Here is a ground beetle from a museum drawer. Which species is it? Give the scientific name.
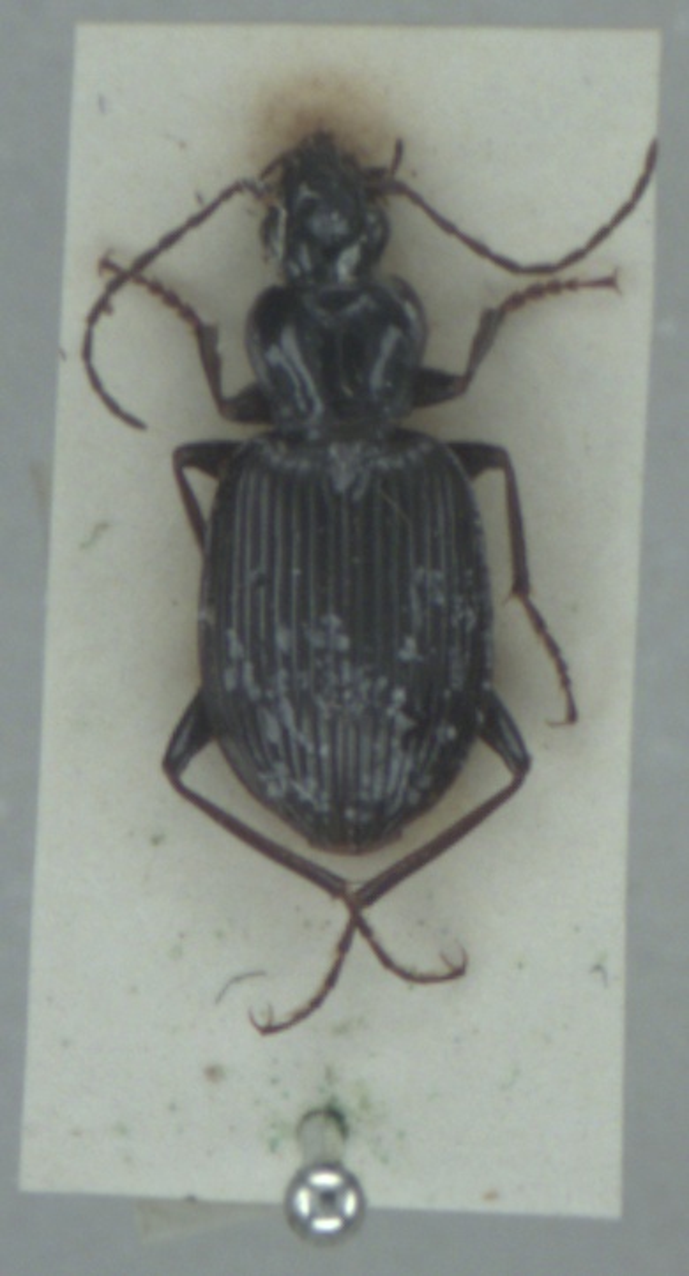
Platynus assimilis
